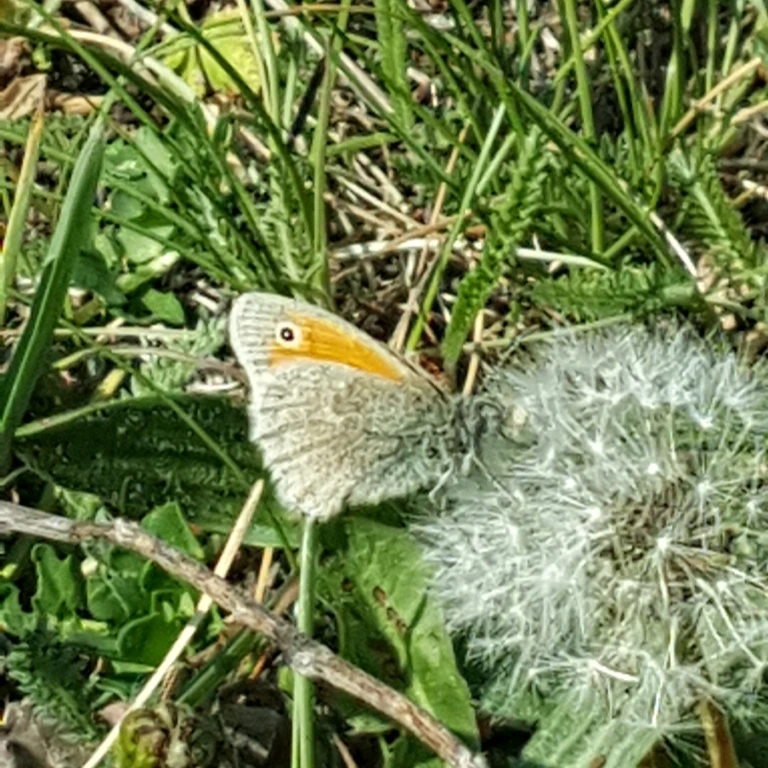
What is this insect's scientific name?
Coenonympha pamphilus
